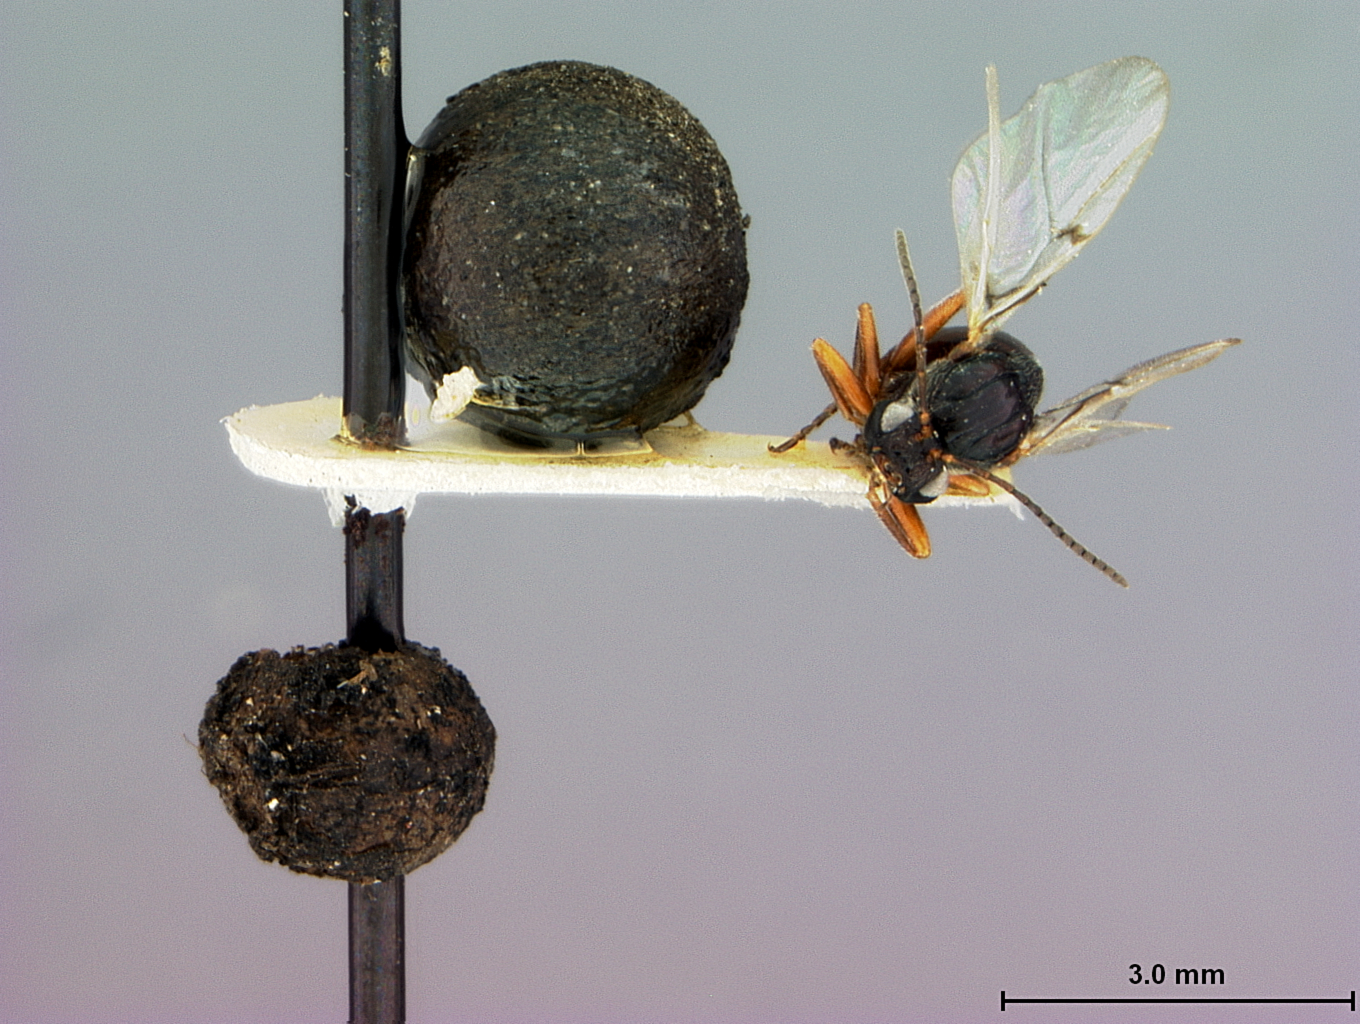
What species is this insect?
Drycocosmus albidus
